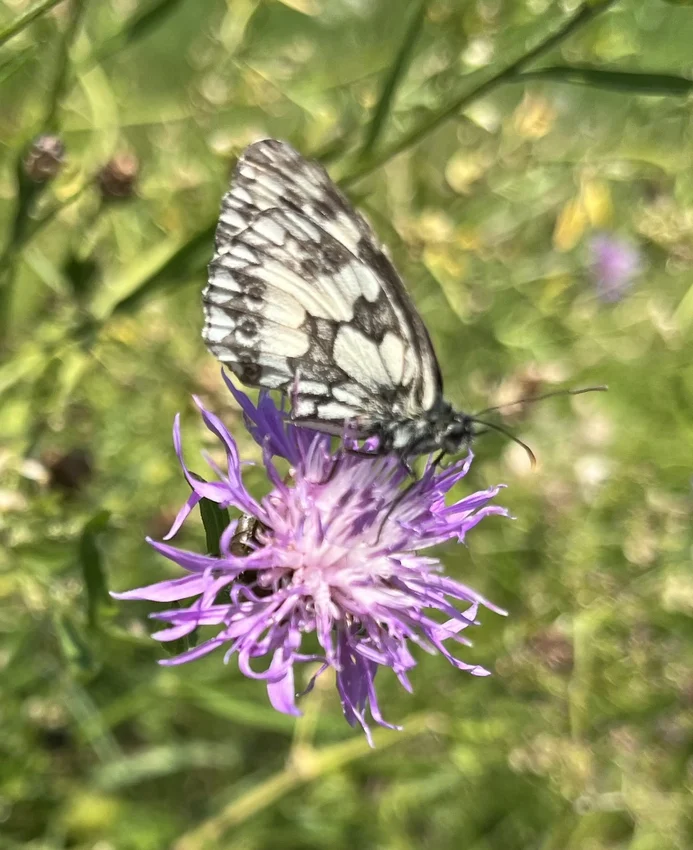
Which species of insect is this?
Melanargia galathea
